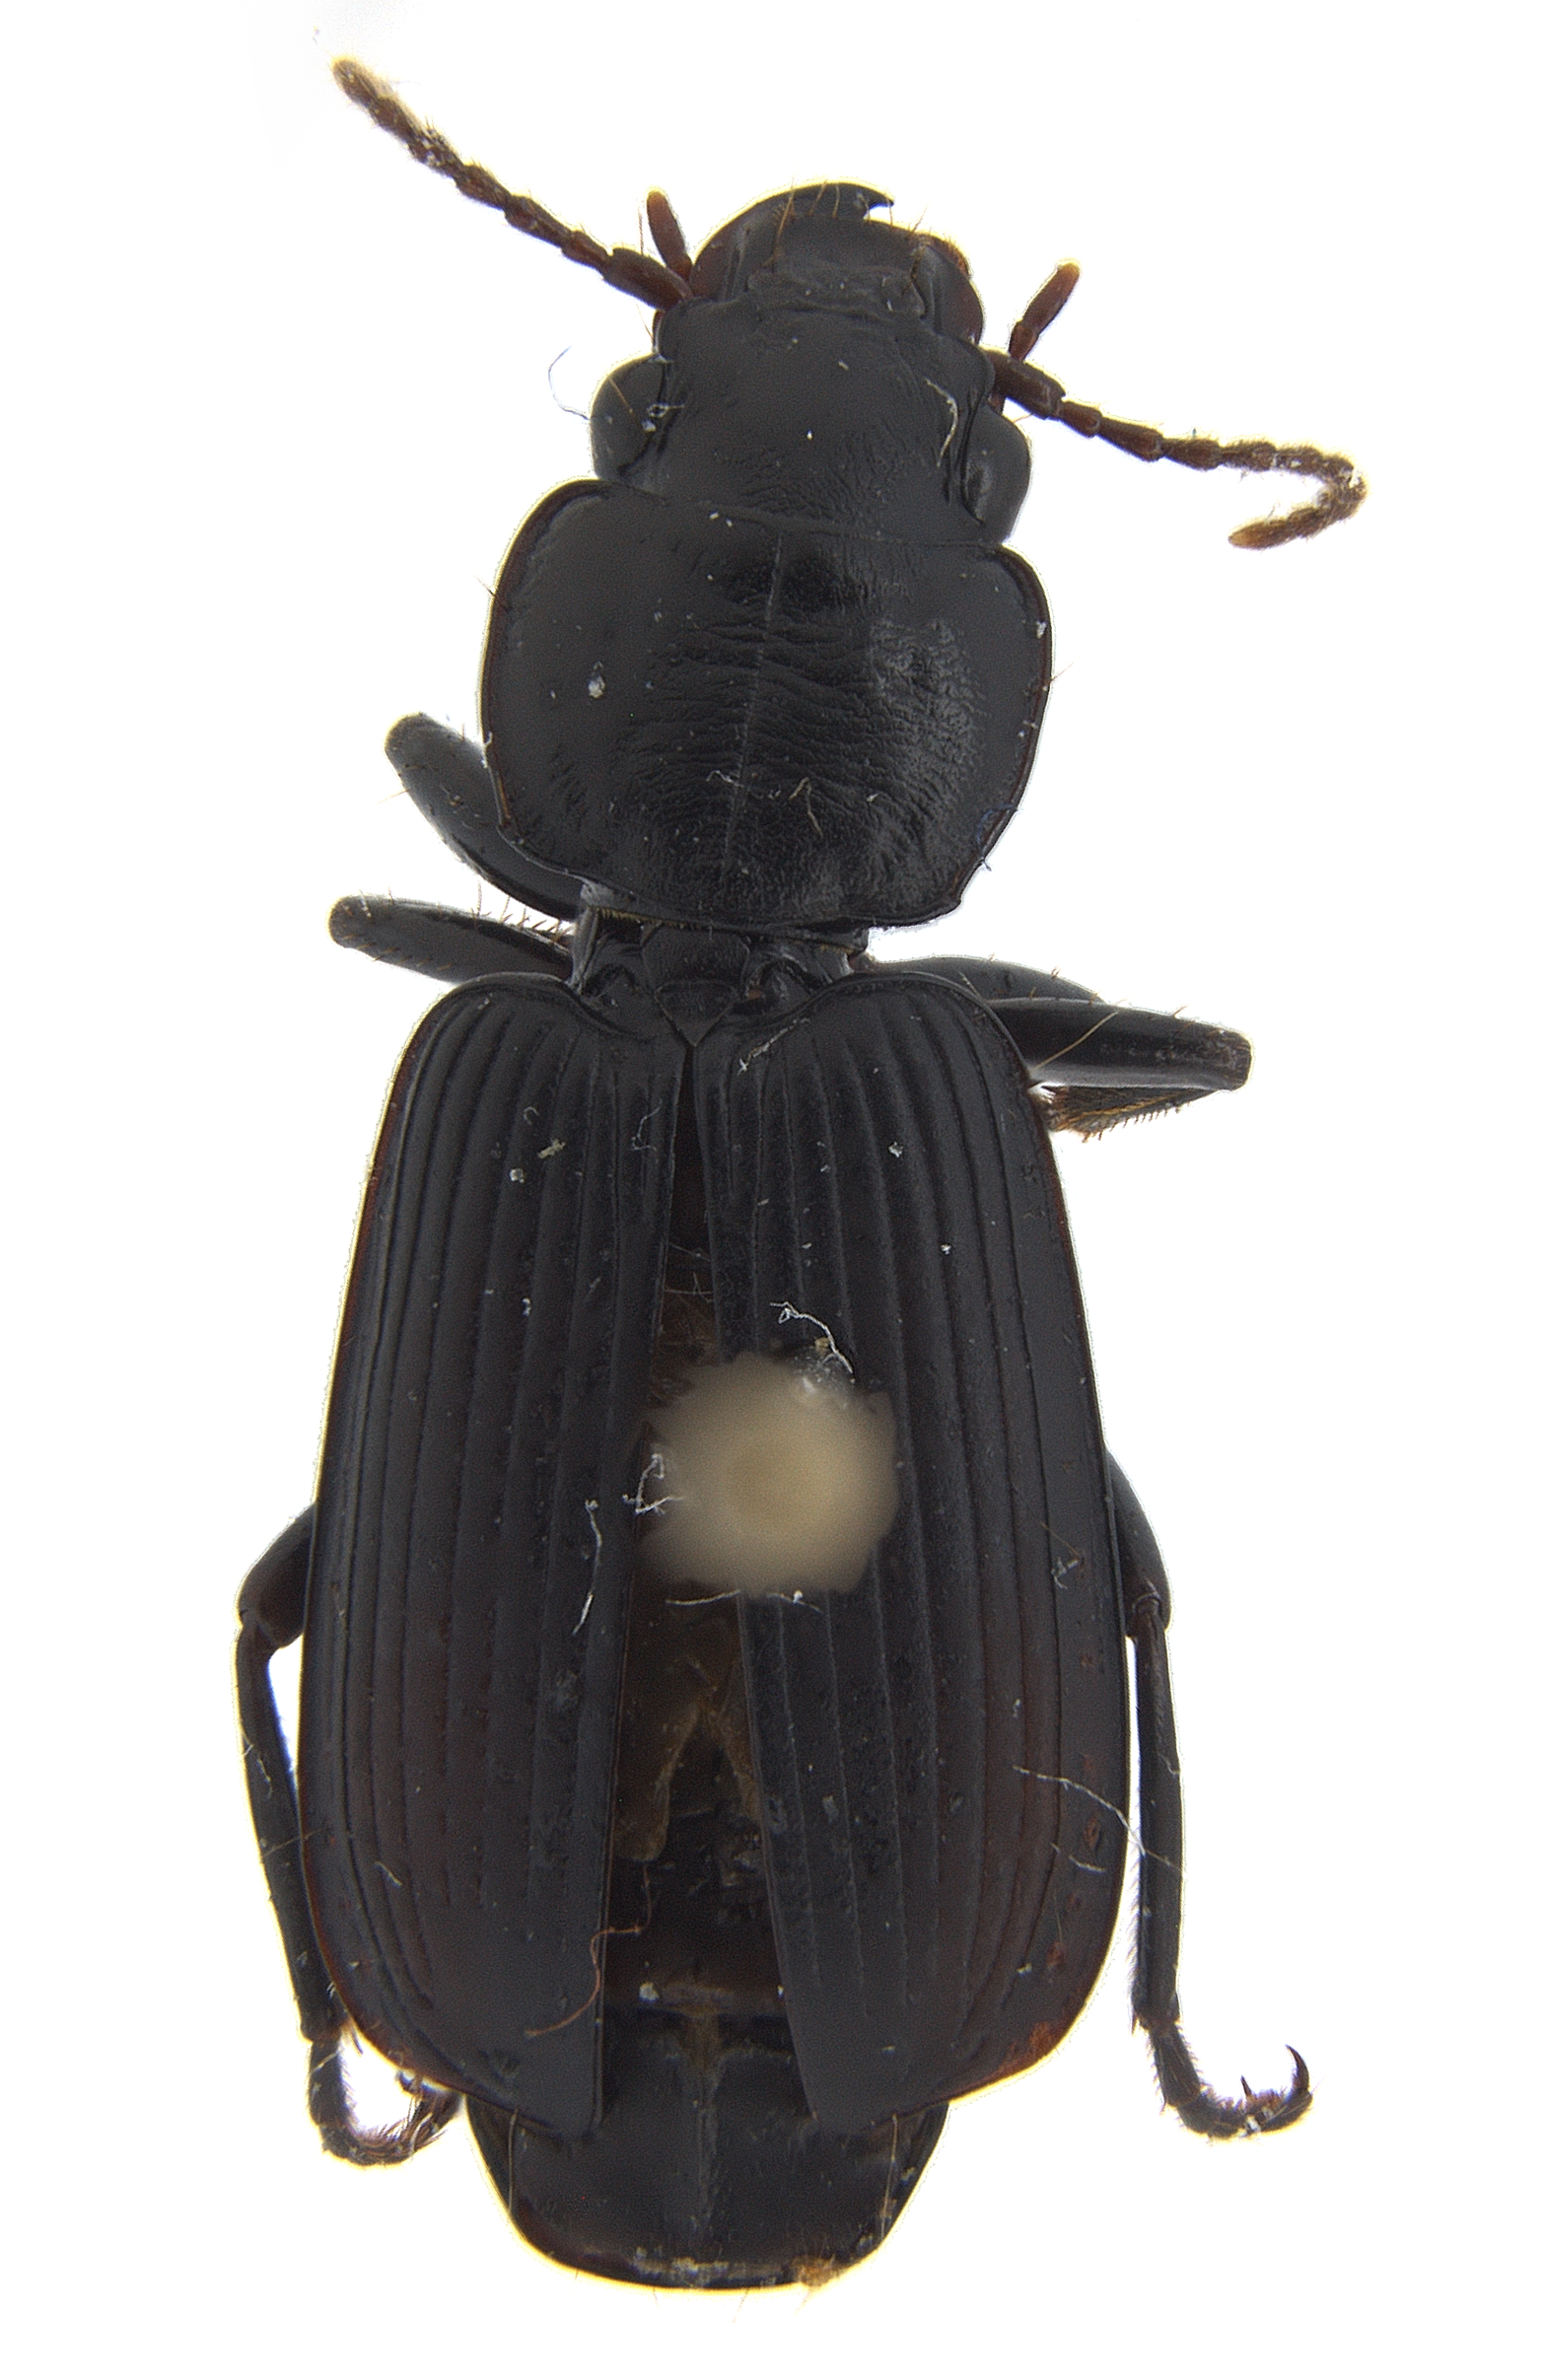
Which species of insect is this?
Apenes morio
